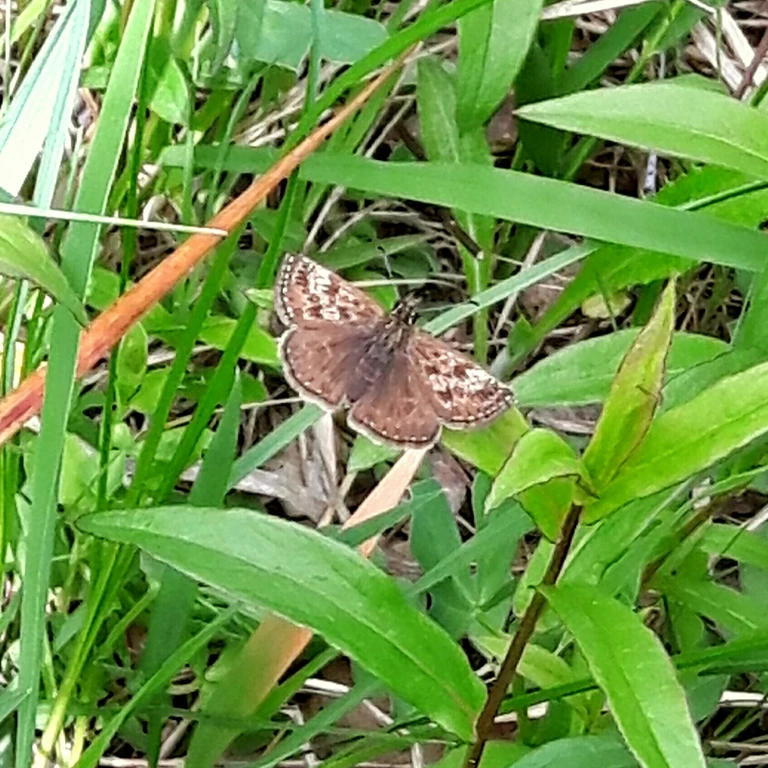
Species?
Erynnis tages
